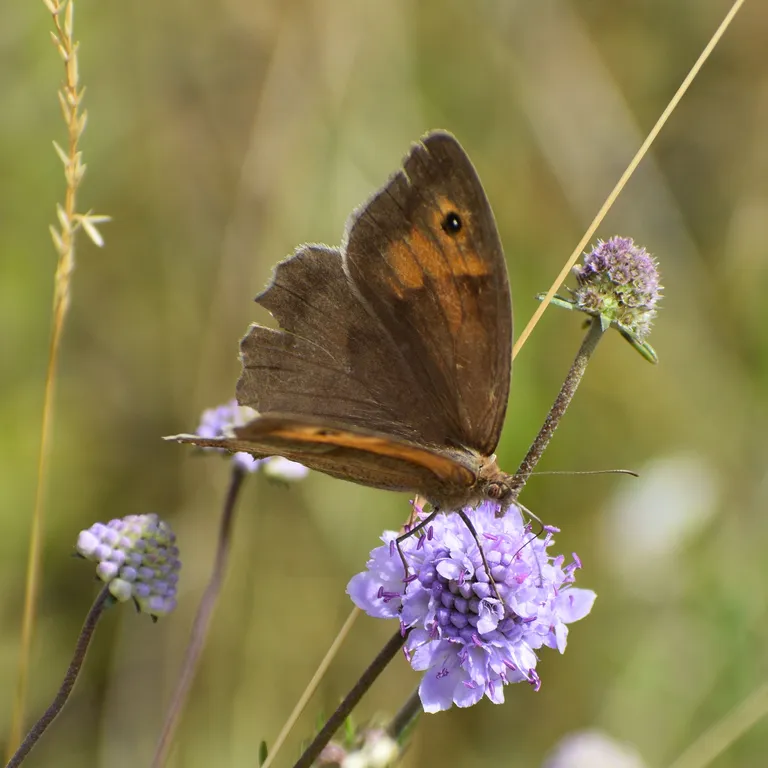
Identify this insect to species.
Maniola jurtina
